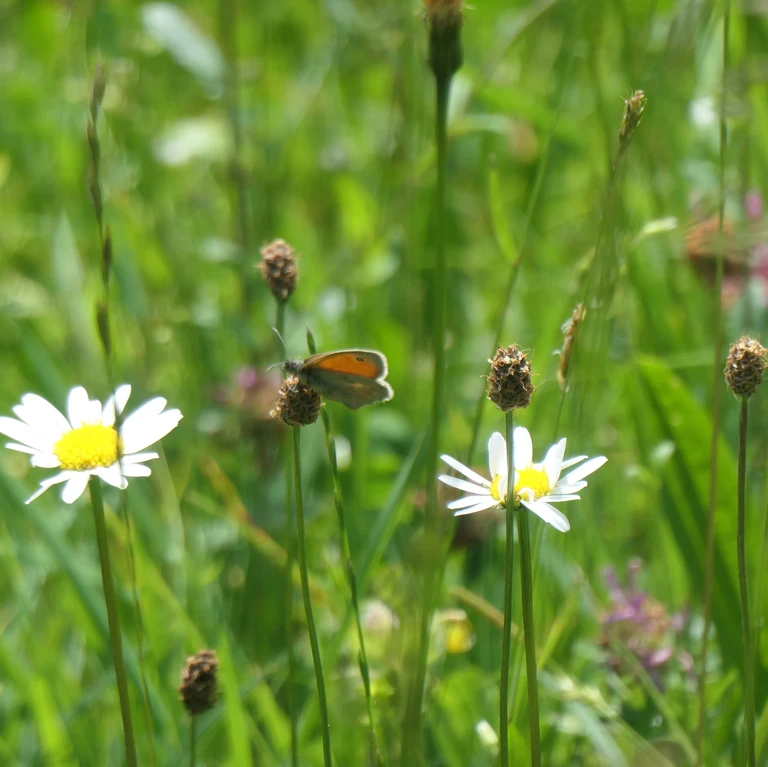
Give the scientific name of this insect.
Coenonympha pamphilus
